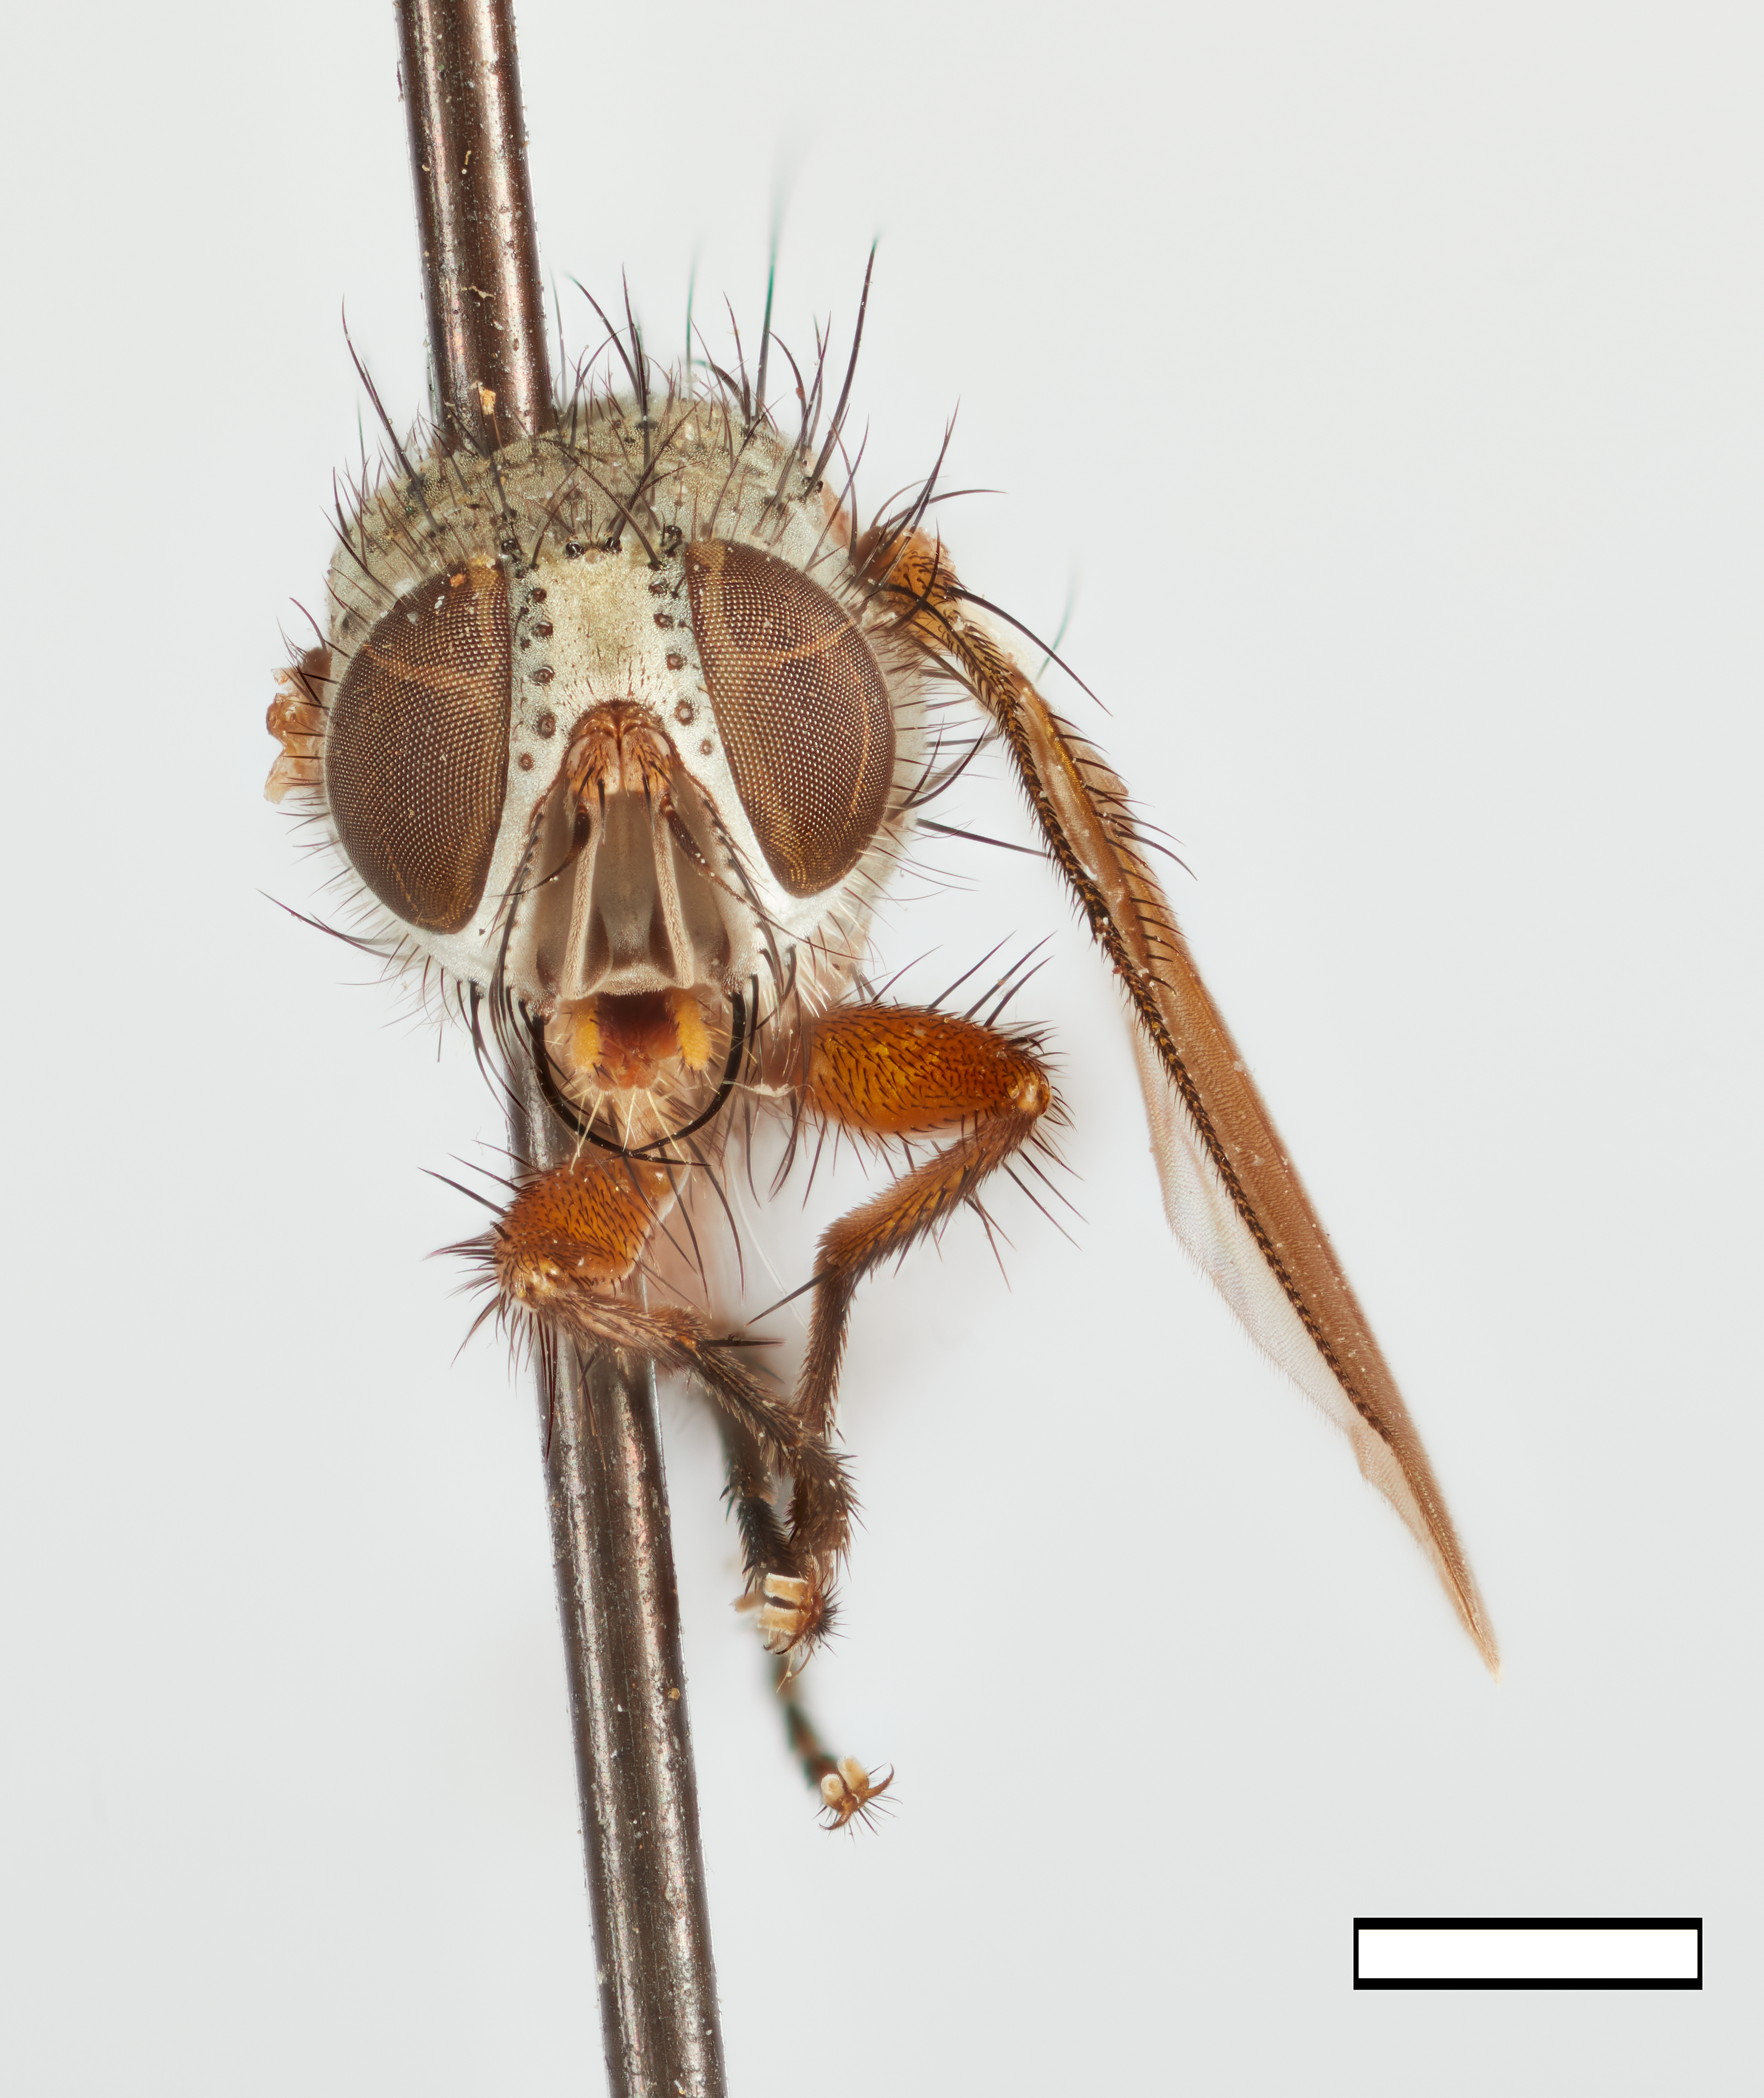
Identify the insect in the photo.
Chaetophlepsis townsendi
